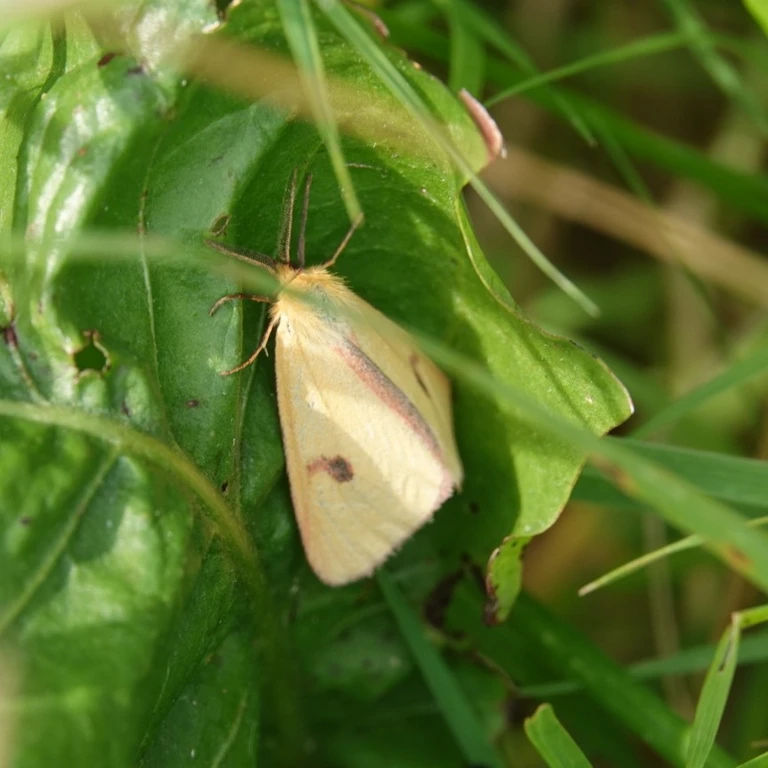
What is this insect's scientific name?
Diacrisia sannio
